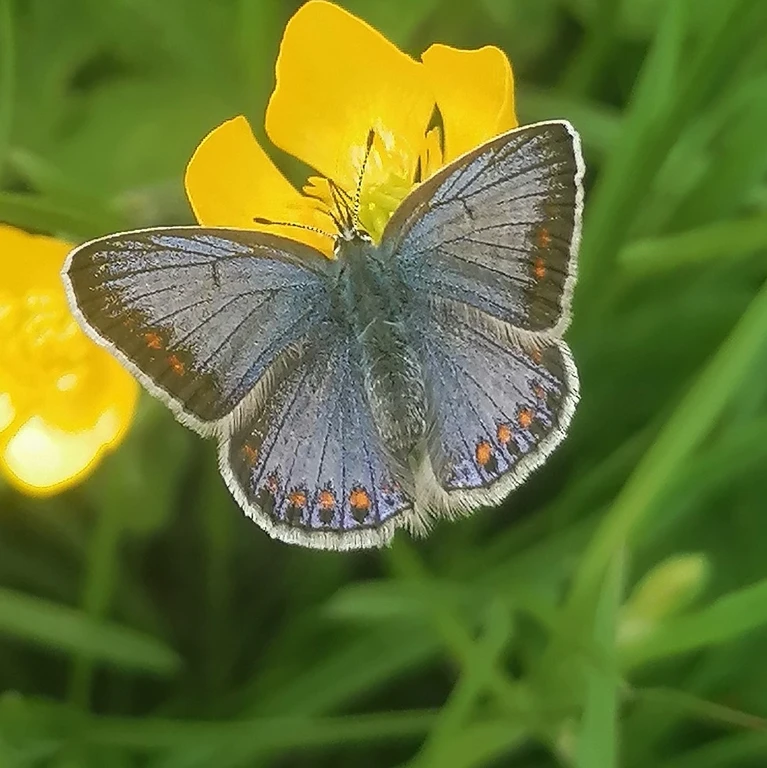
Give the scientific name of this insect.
Polyommatus icarus
